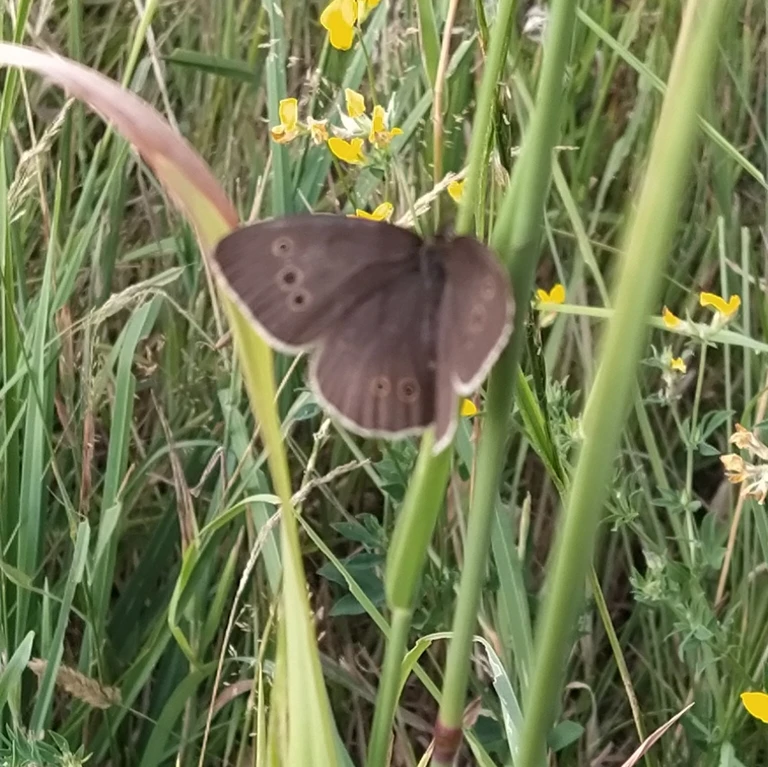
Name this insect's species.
Aphantopus hyperantus
